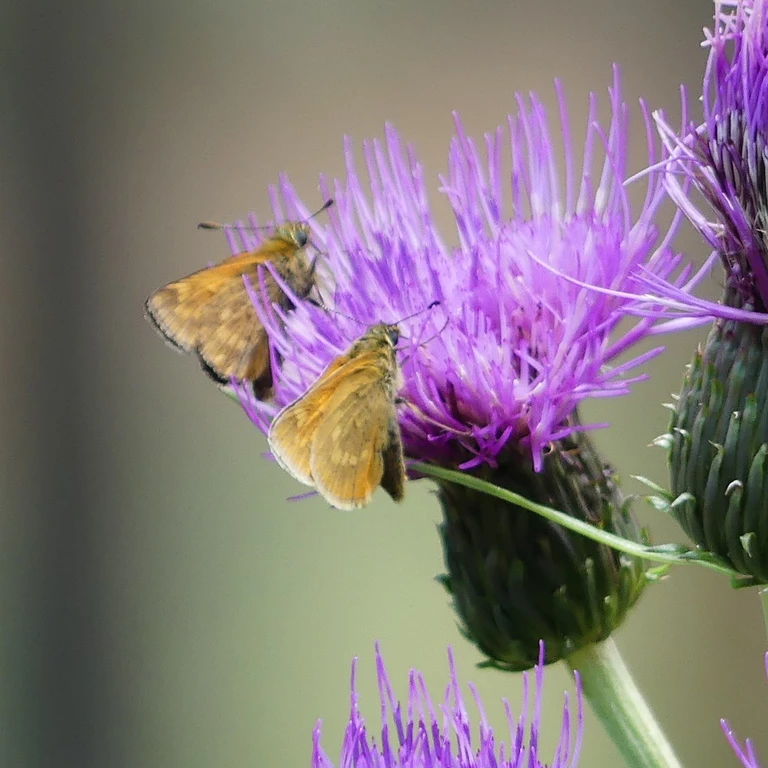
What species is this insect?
Ochlodes sylvanus (also Ochlodes venata)
